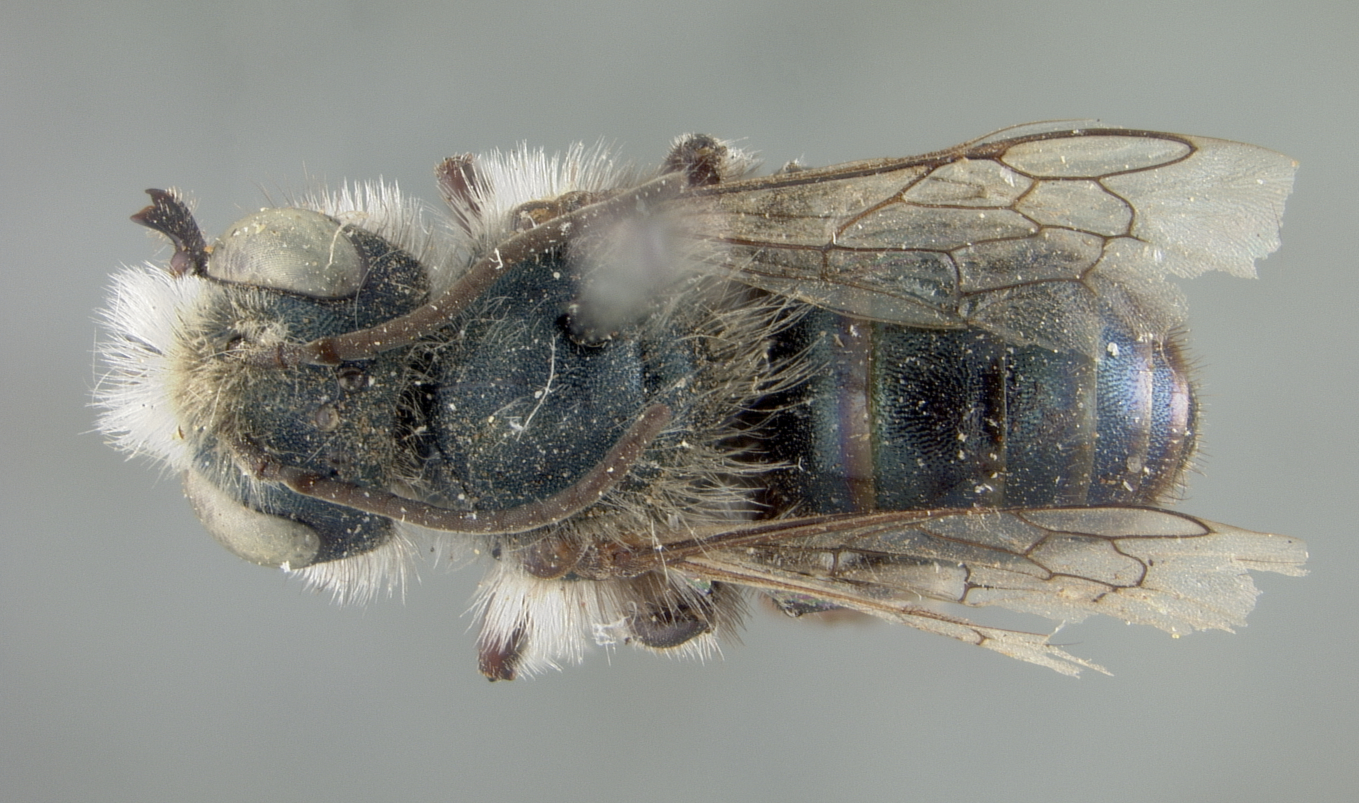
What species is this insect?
Osmia raritatis
